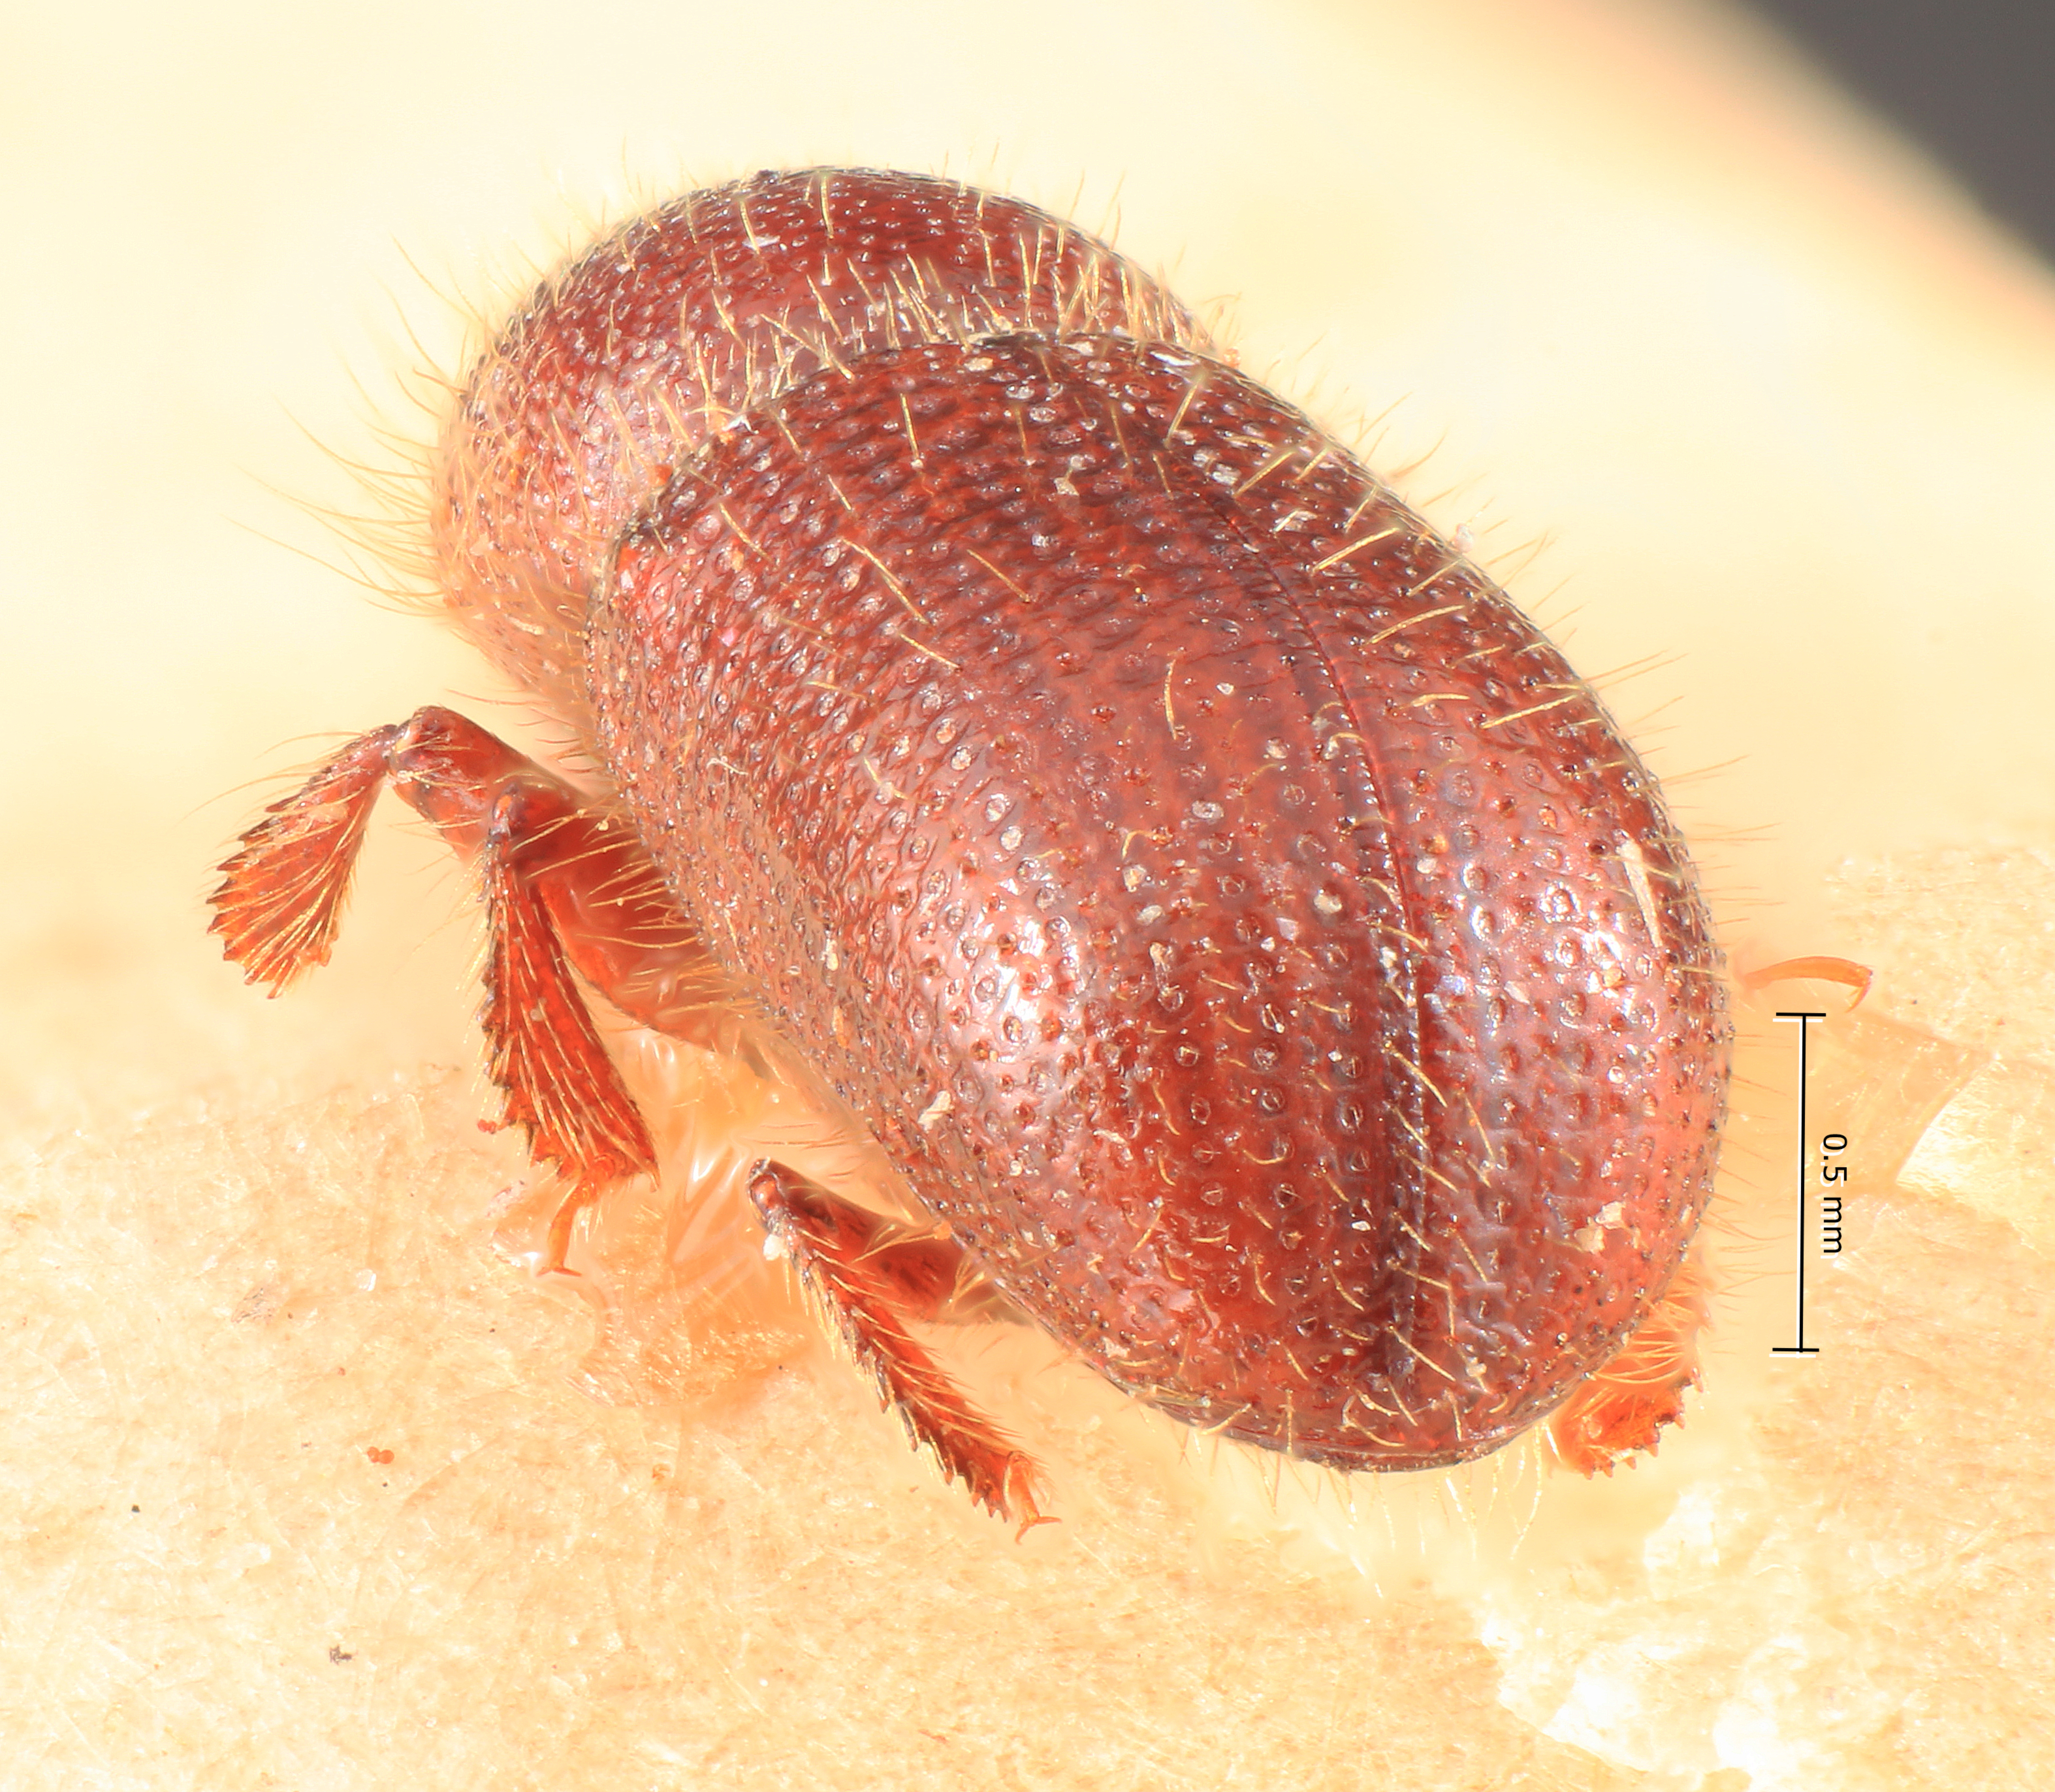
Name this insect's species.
Dryocoetes artepunctatus
